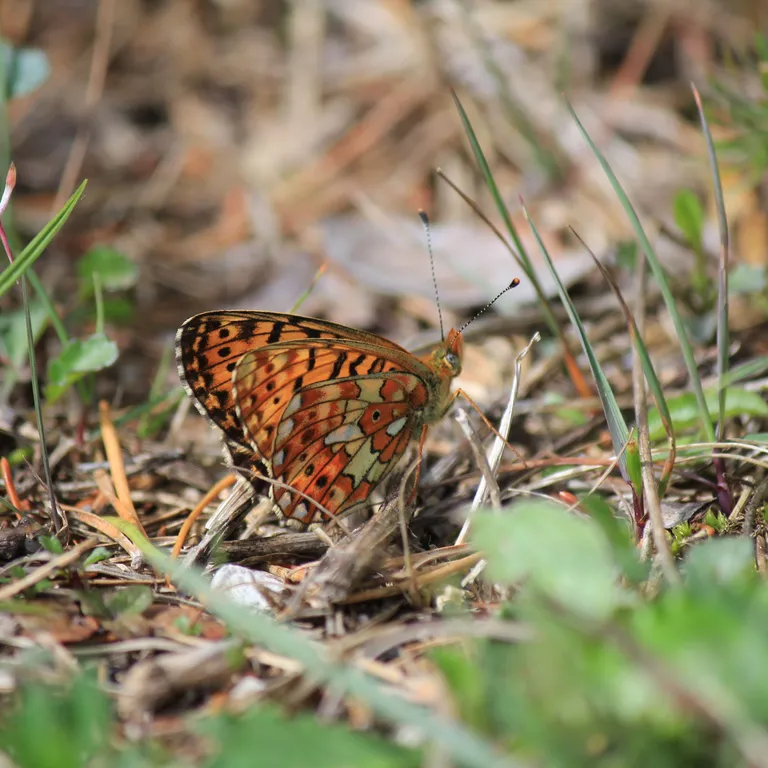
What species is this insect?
Boloria euphrosyne (also Clossiana euphrosyne)
